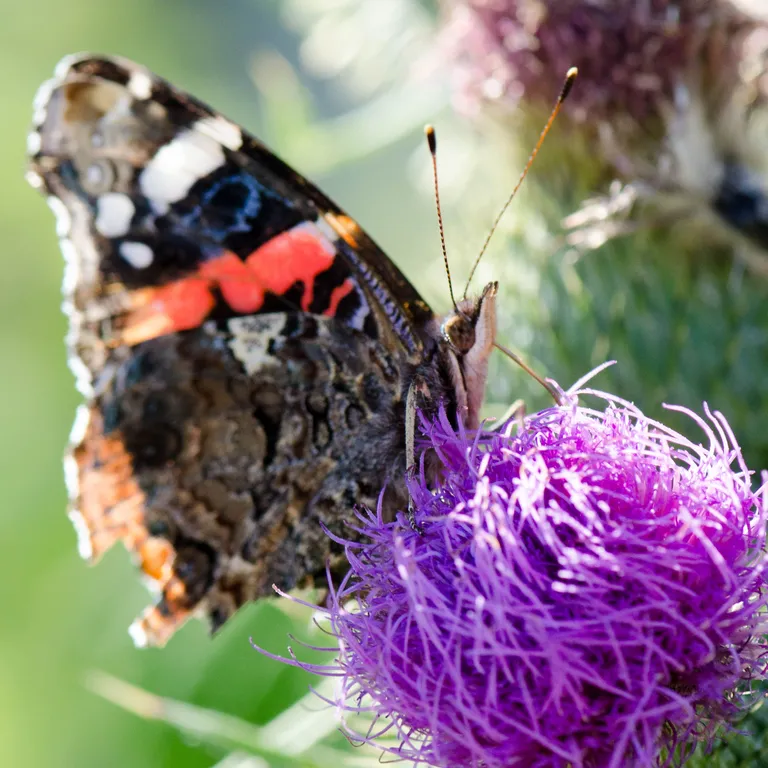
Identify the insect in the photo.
Vanessa atalanta
